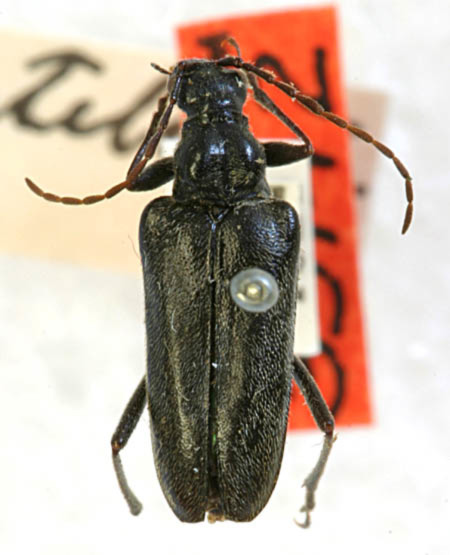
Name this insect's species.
Acmaeops scutellata (also Acmaeops proteus)
